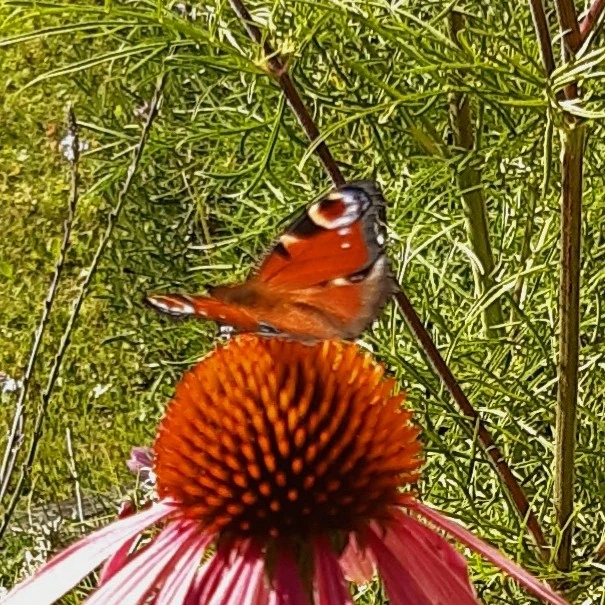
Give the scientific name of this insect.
Aglais io
